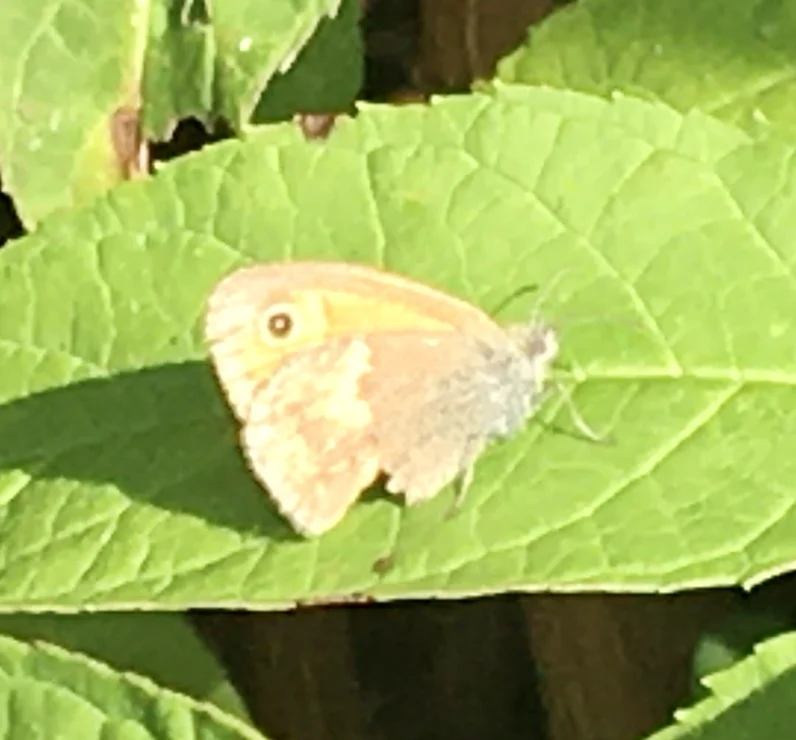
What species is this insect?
Coenonympha pamphilus
